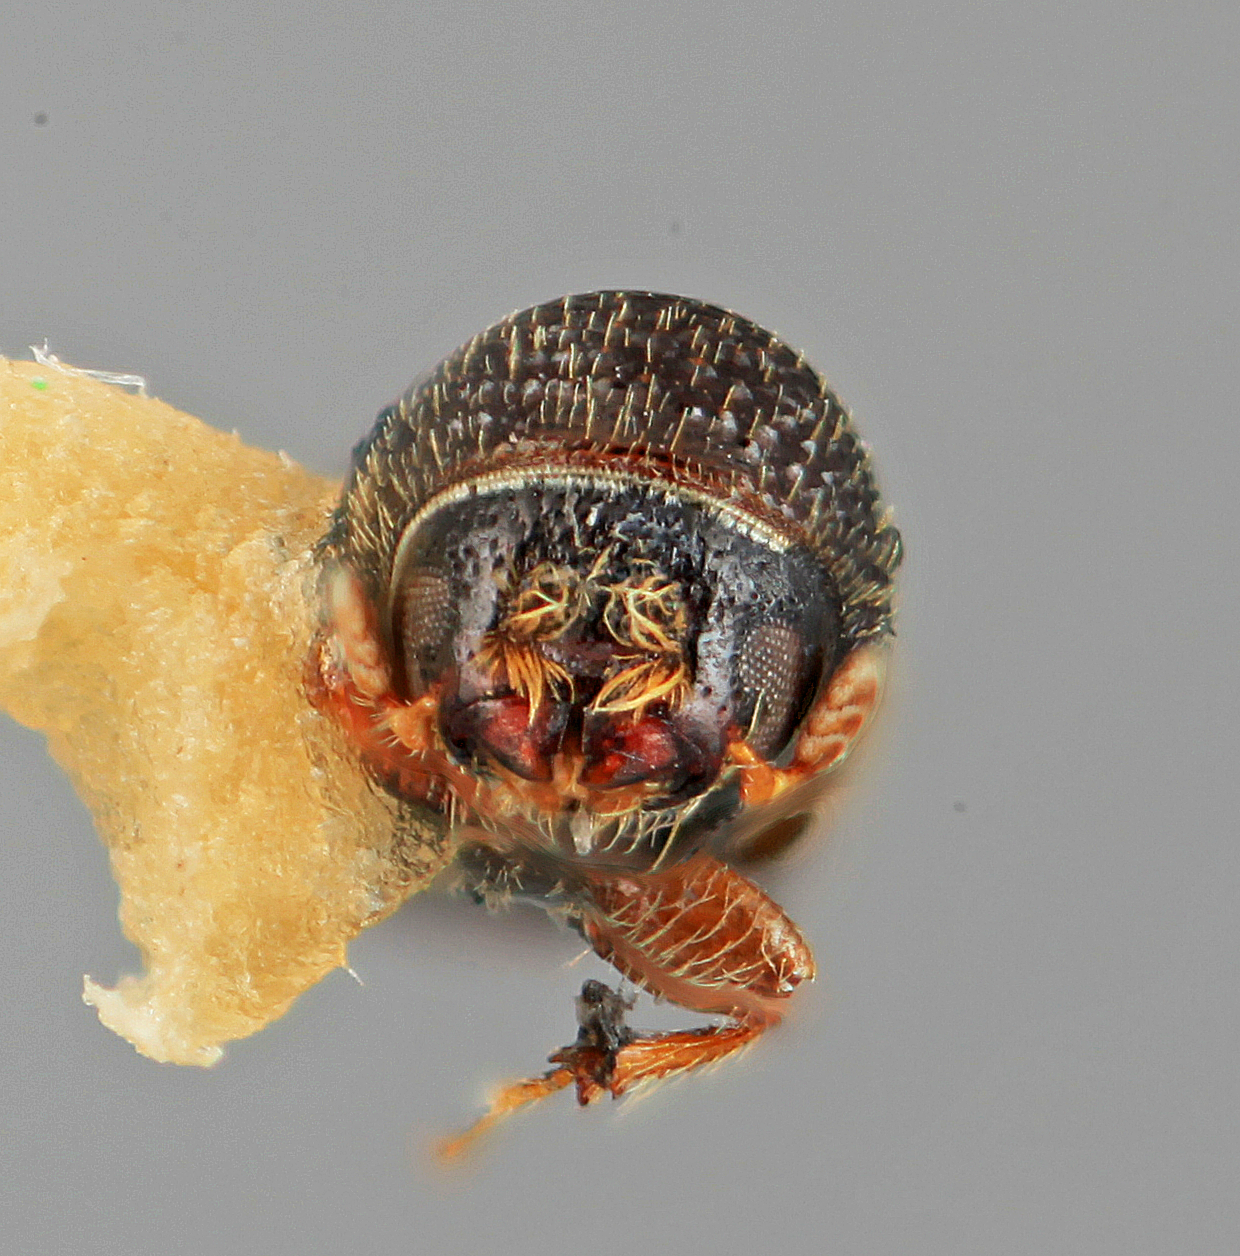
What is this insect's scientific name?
Pseudopityophthorus declivis
